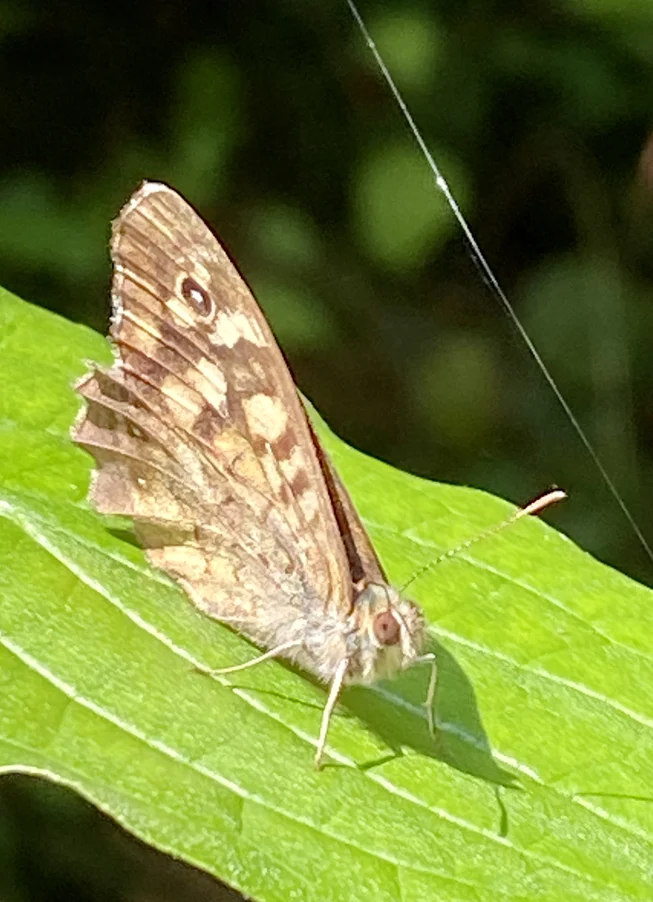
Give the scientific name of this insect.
Pararge aegeria
